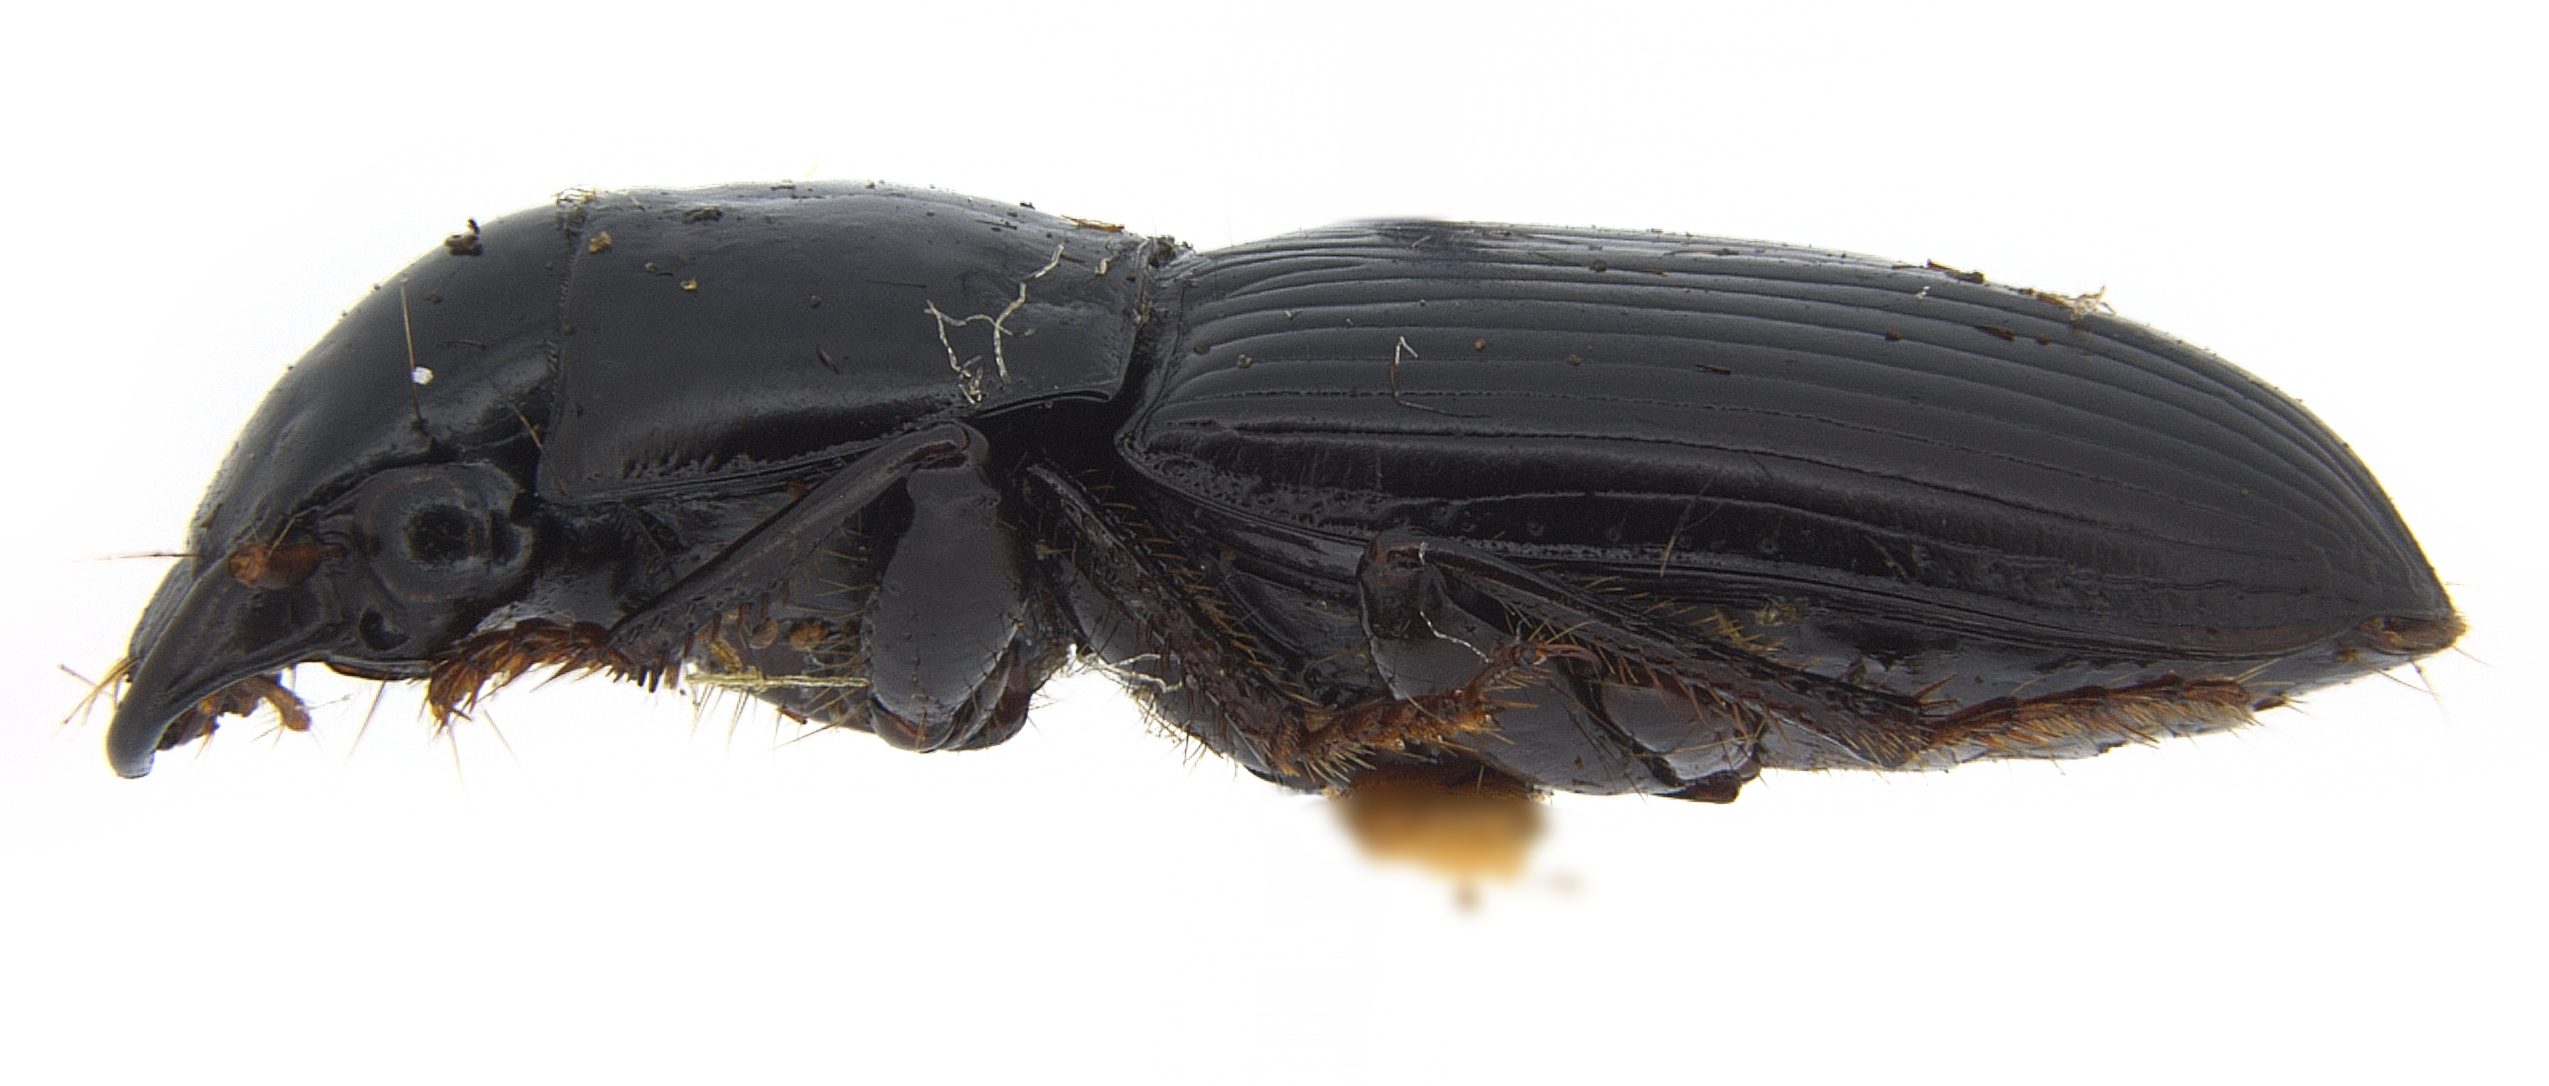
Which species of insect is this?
Nesarpalus solitarius
